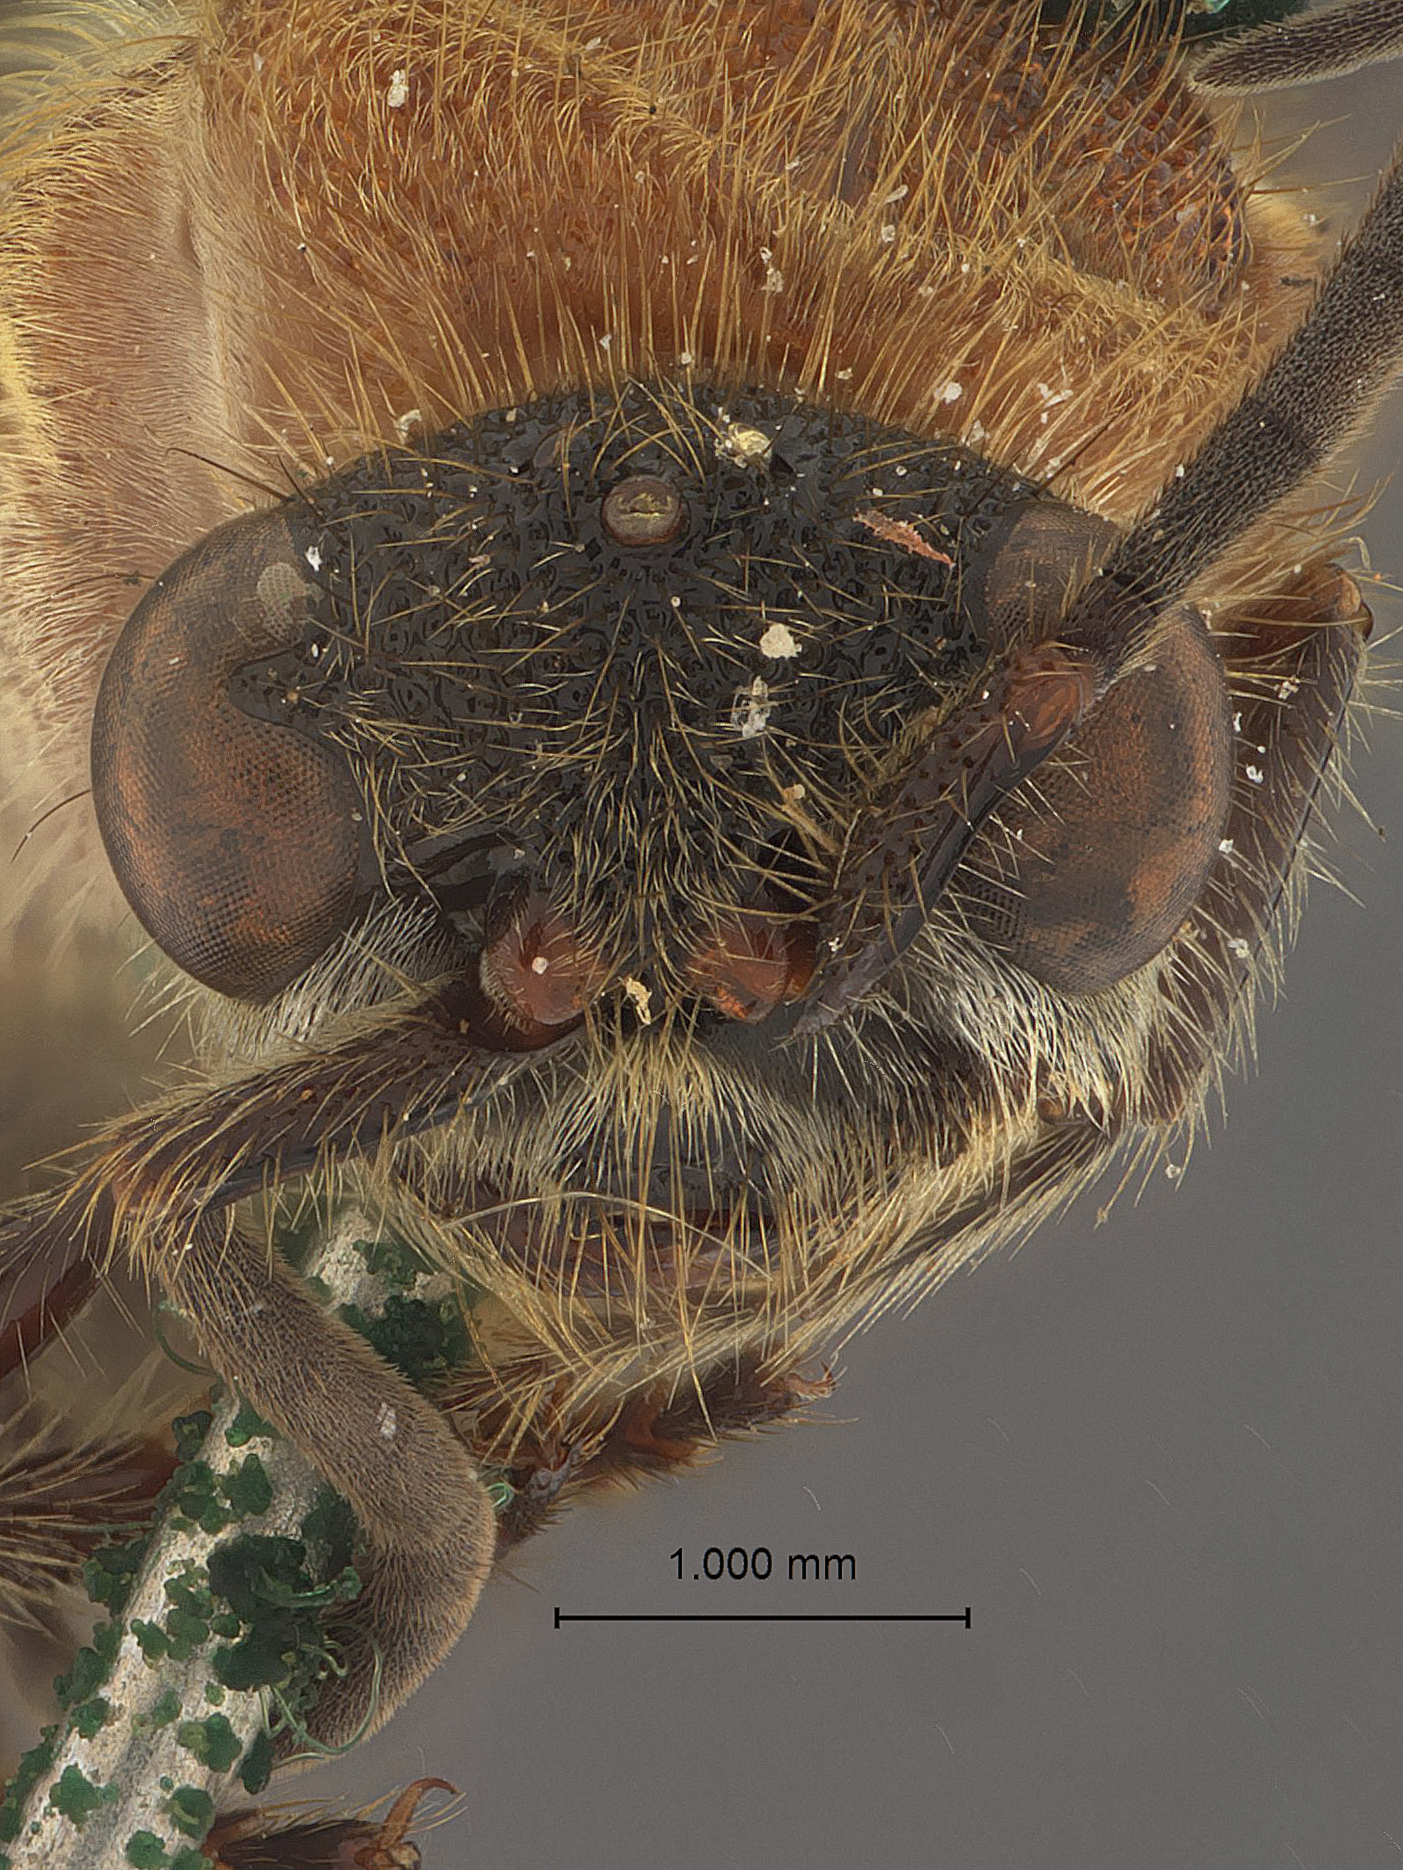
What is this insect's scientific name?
Timulla nedyme
